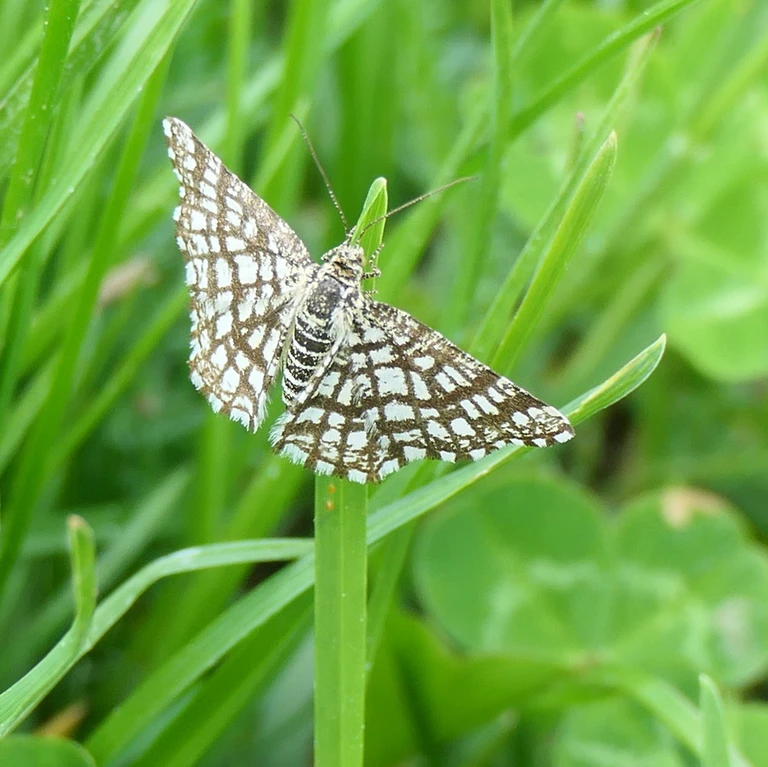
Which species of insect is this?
Chiasmia clathrata
